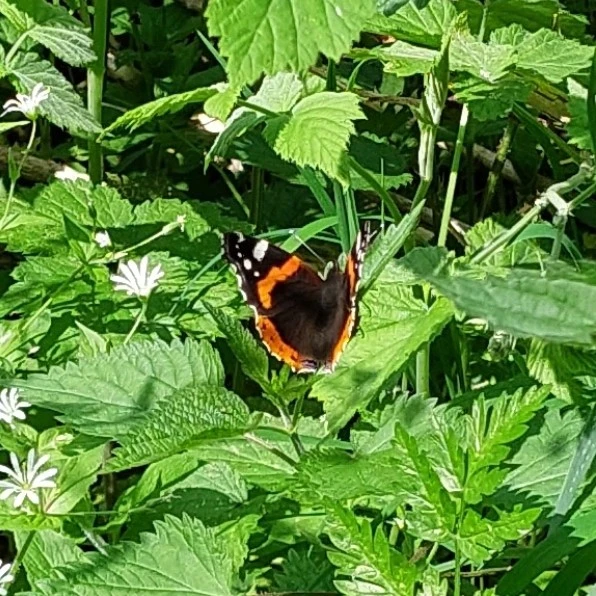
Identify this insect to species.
Vanessa atalanta
